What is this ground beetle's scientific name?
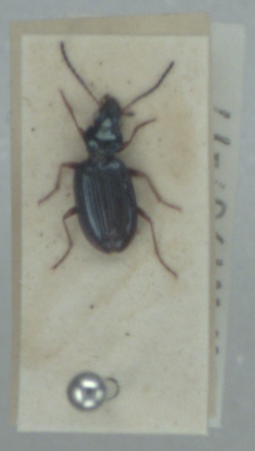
Bembidion deletum
